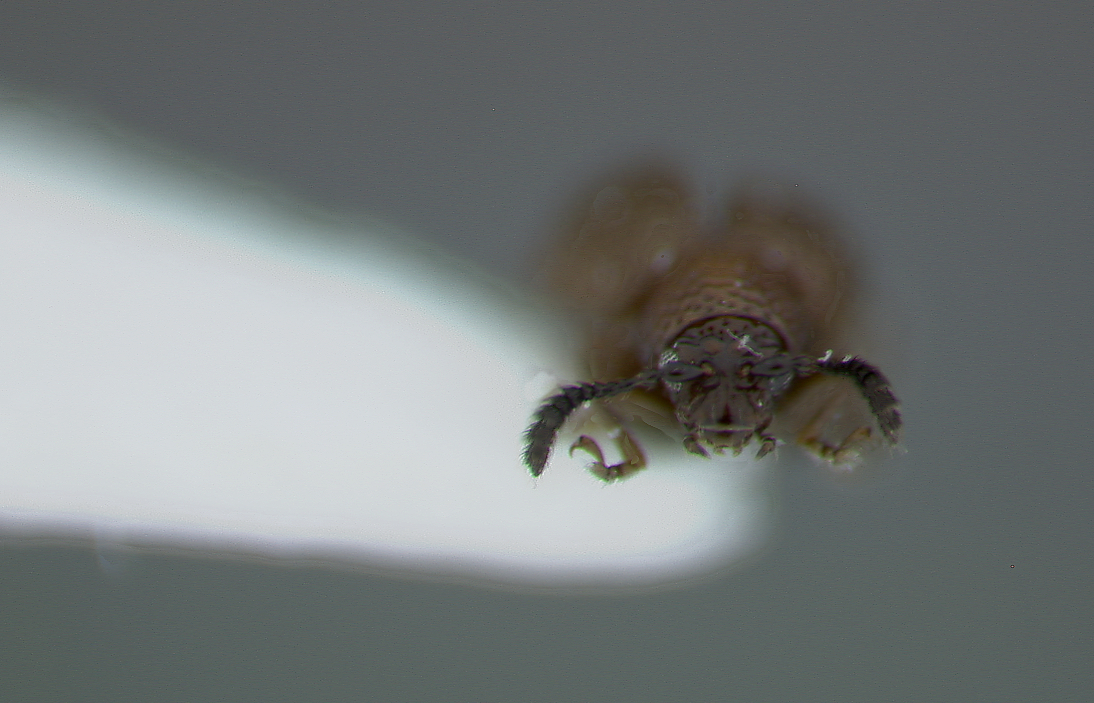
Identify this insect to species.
Borinken elyunque
